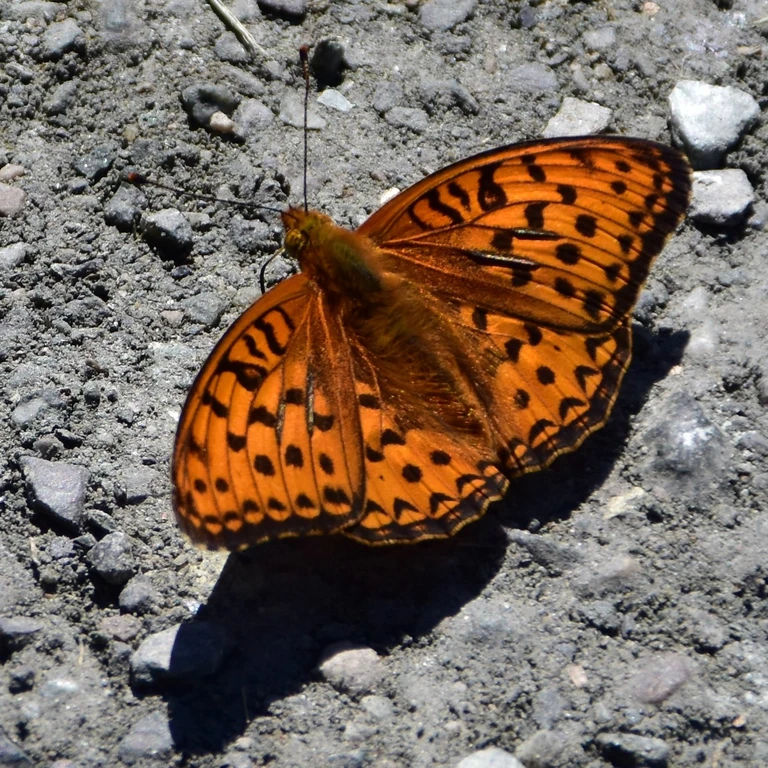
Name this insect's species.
Fabriciana adippe
